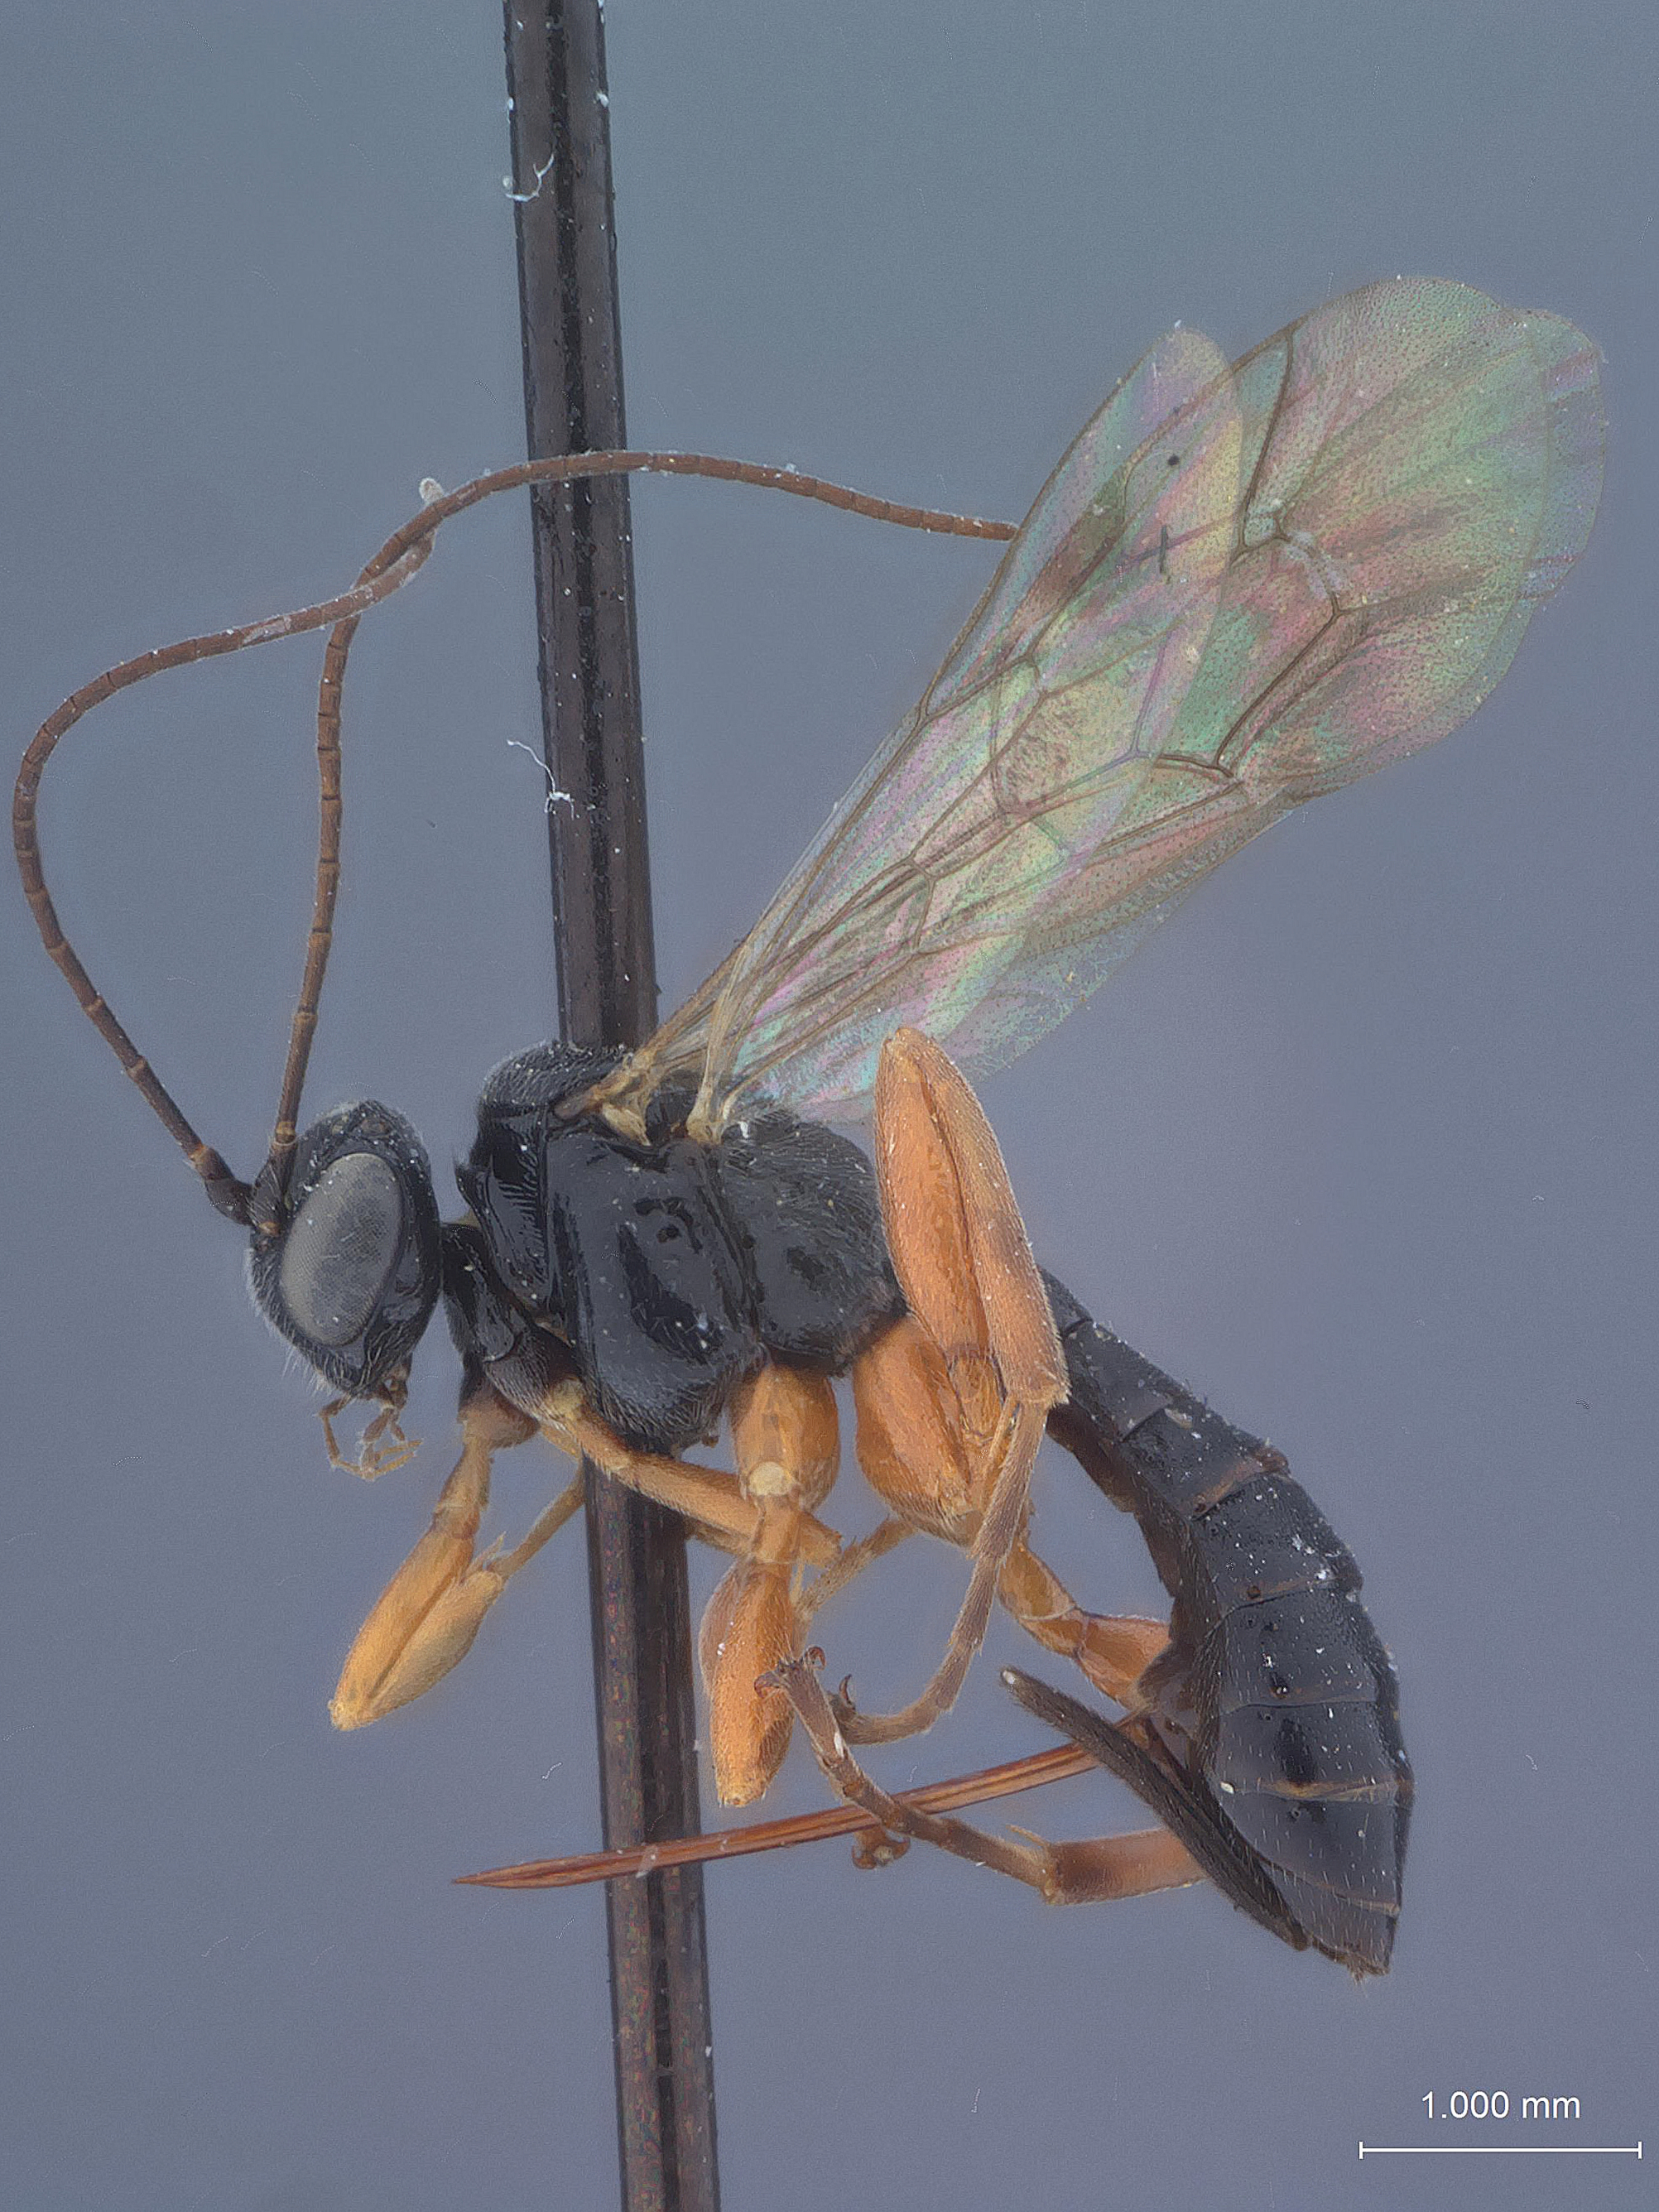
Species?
Coccygomimus hesperus
